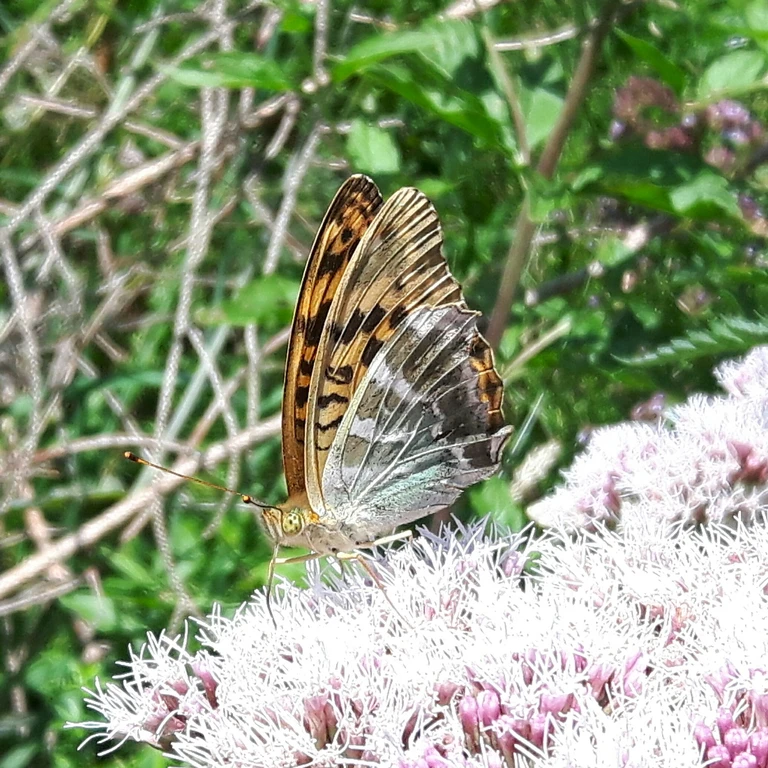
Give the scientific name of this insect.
Argynnis paphia
